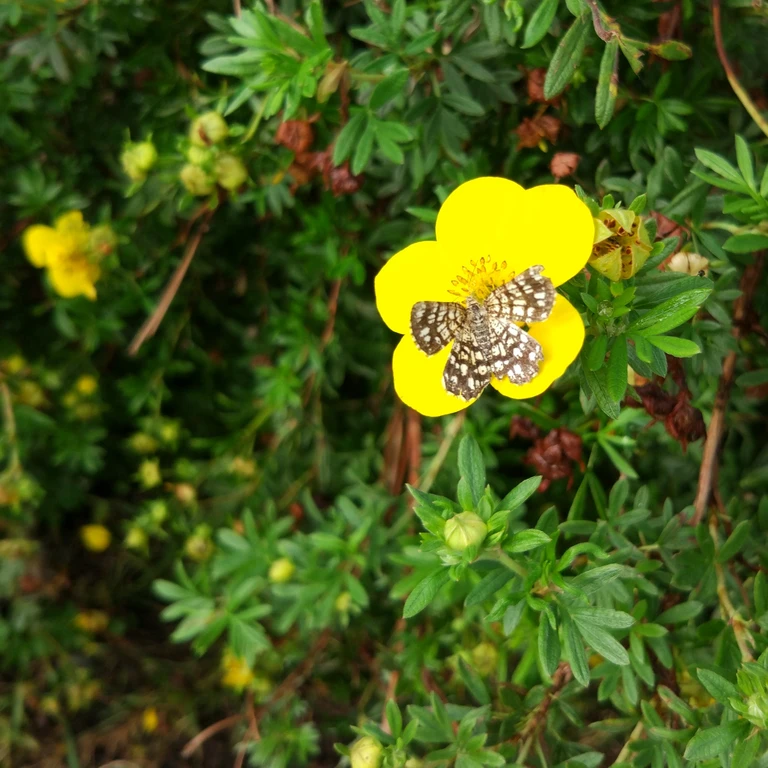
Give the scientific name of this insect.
Chiasmia clathrata
